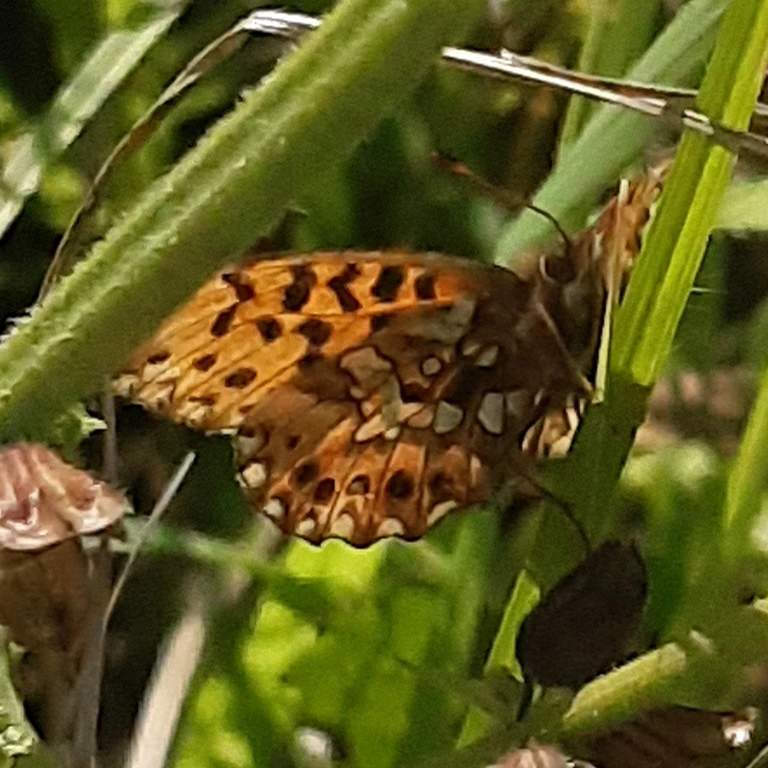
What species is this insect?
Boloria dia
